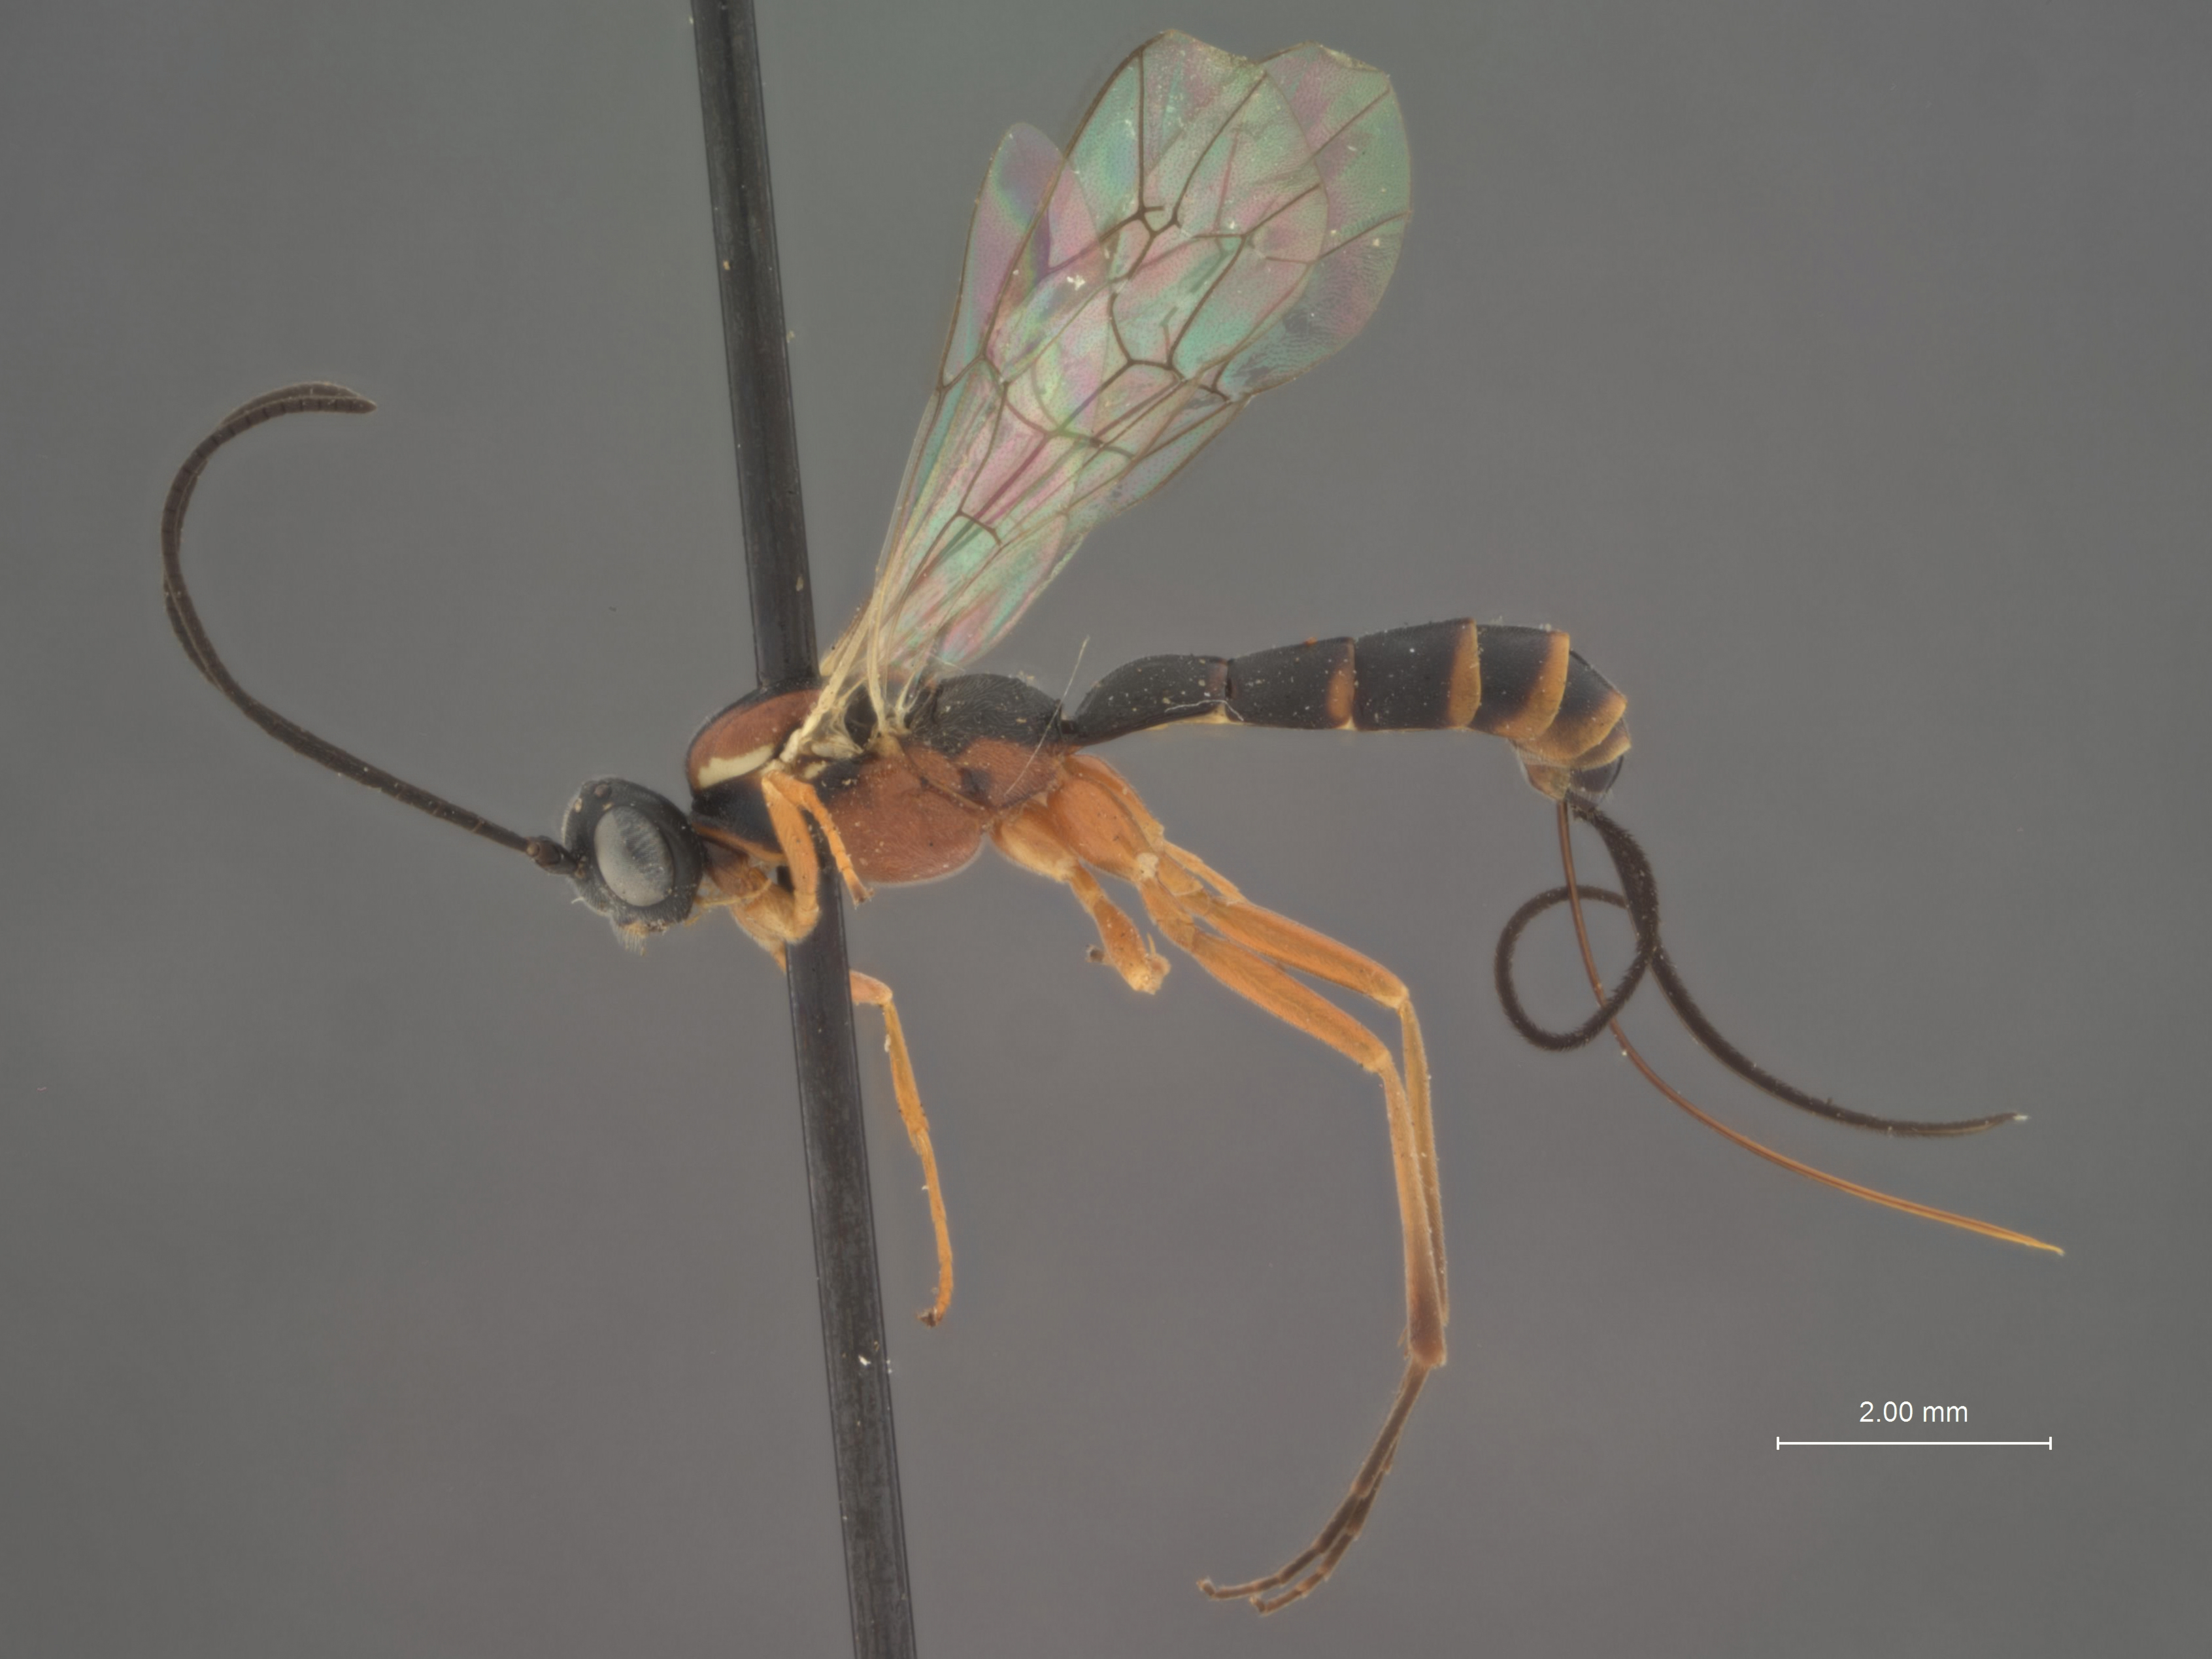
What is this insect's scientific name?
Lissonota inconstans
